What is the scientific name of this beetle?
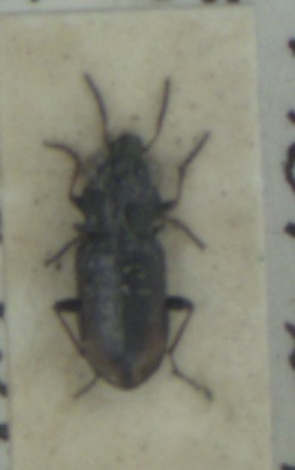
Notiophilus biguttatus
